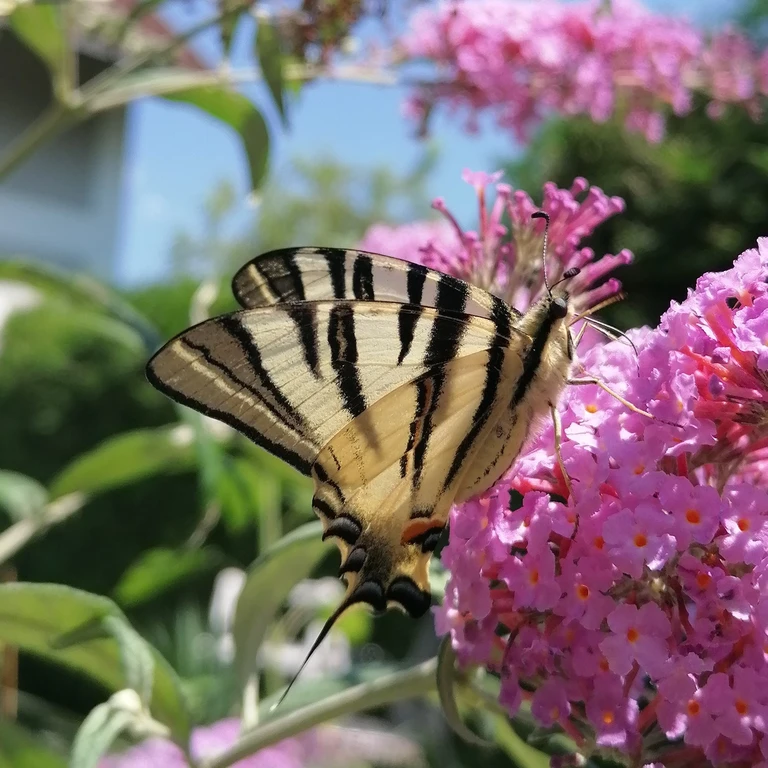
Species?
Iphiclides podalirius
